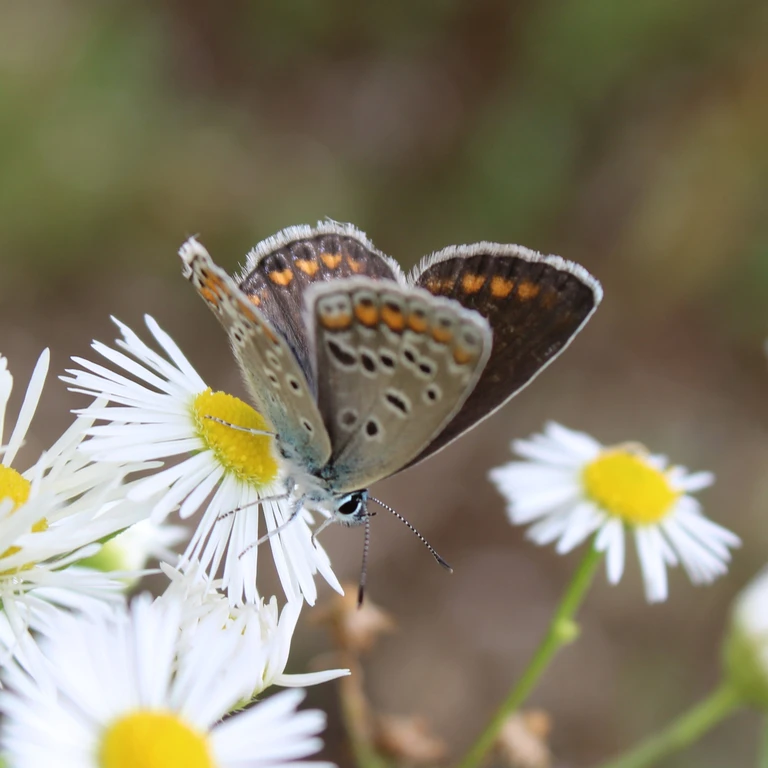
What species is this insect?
Polyommatus icarus
